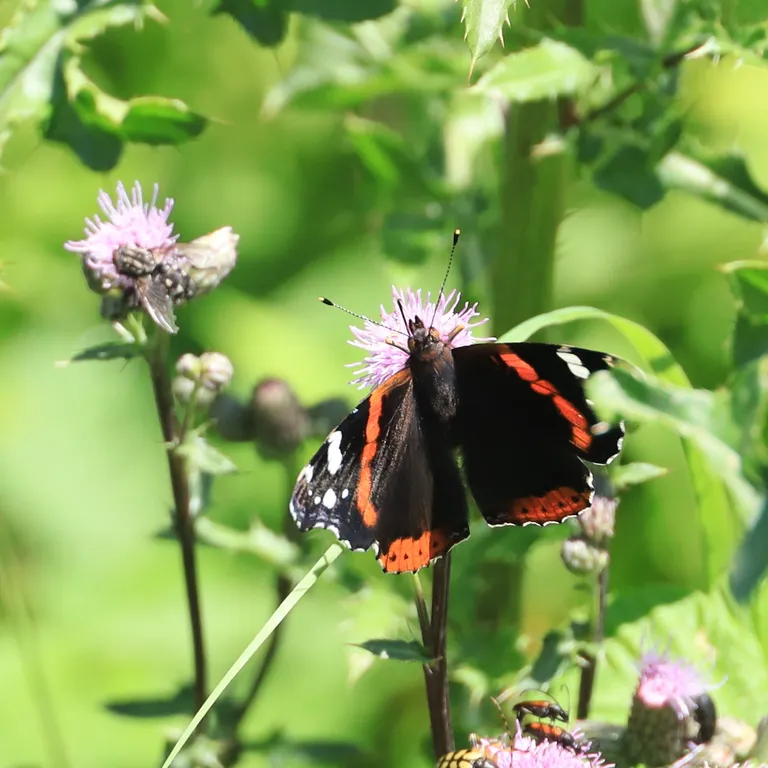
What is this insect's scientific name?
Vanessa atalanta
